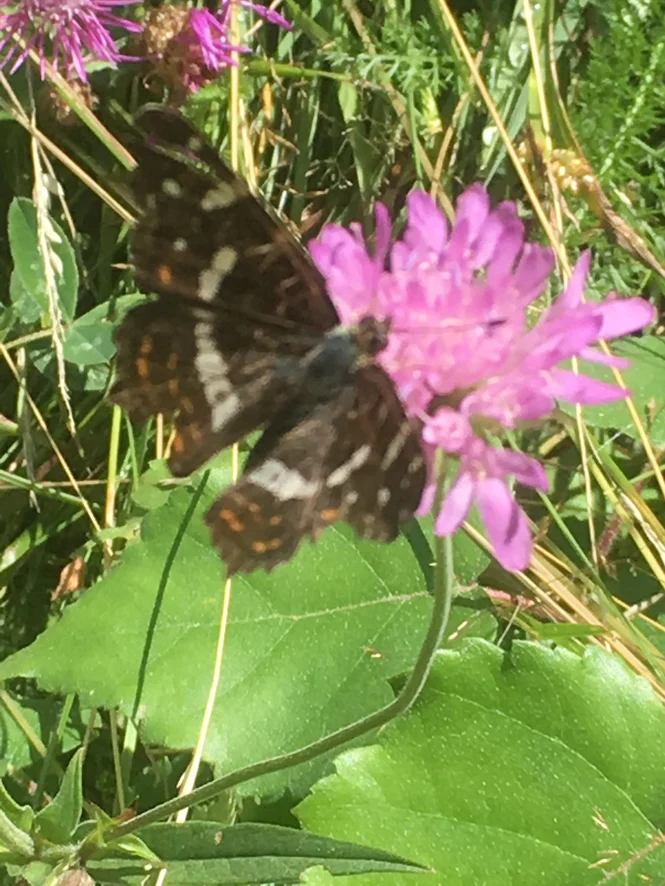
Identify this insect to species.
Araschnia levana
